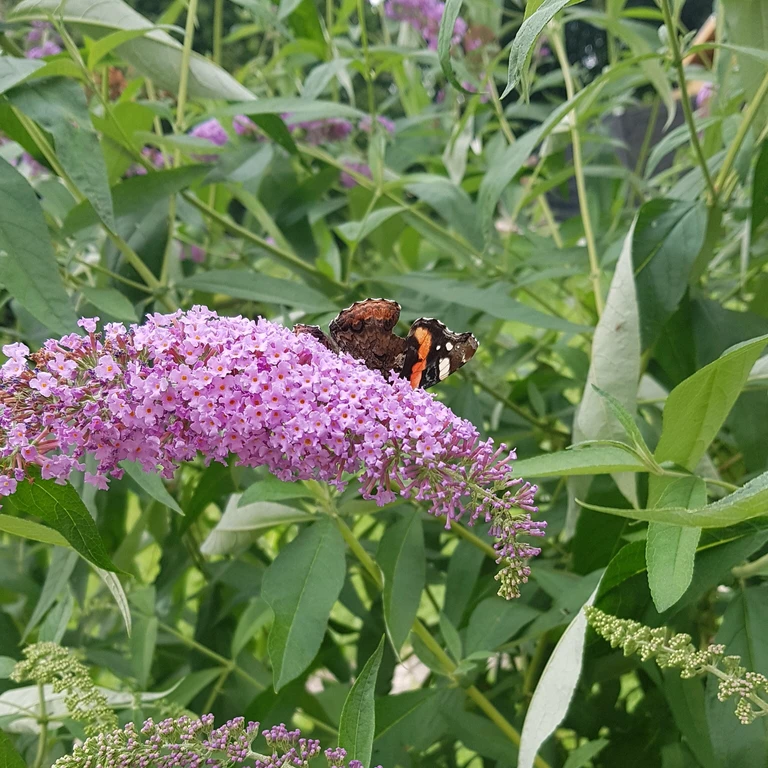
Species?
Vanessa atalanta
